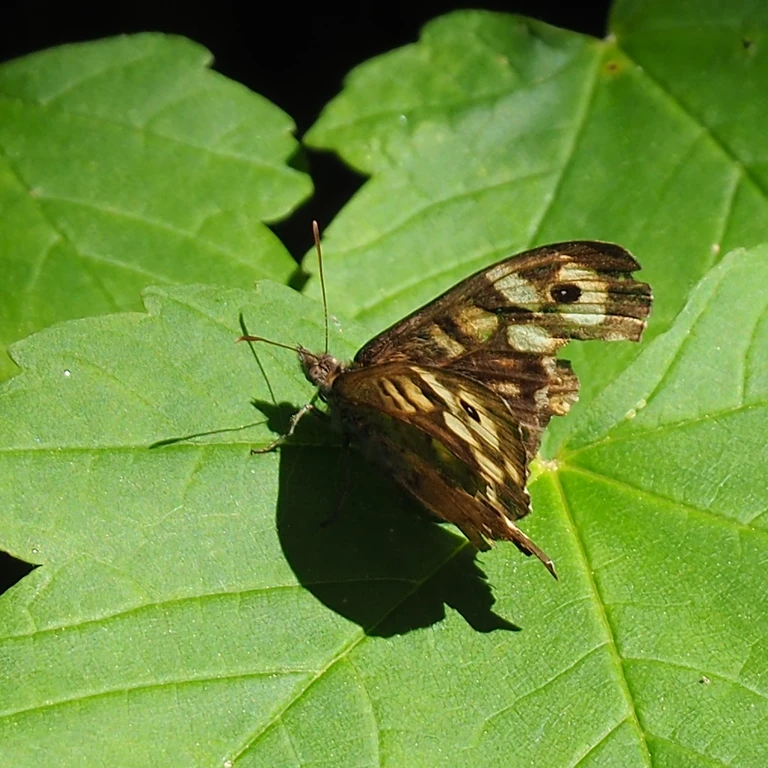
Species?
Pararge aegeria
